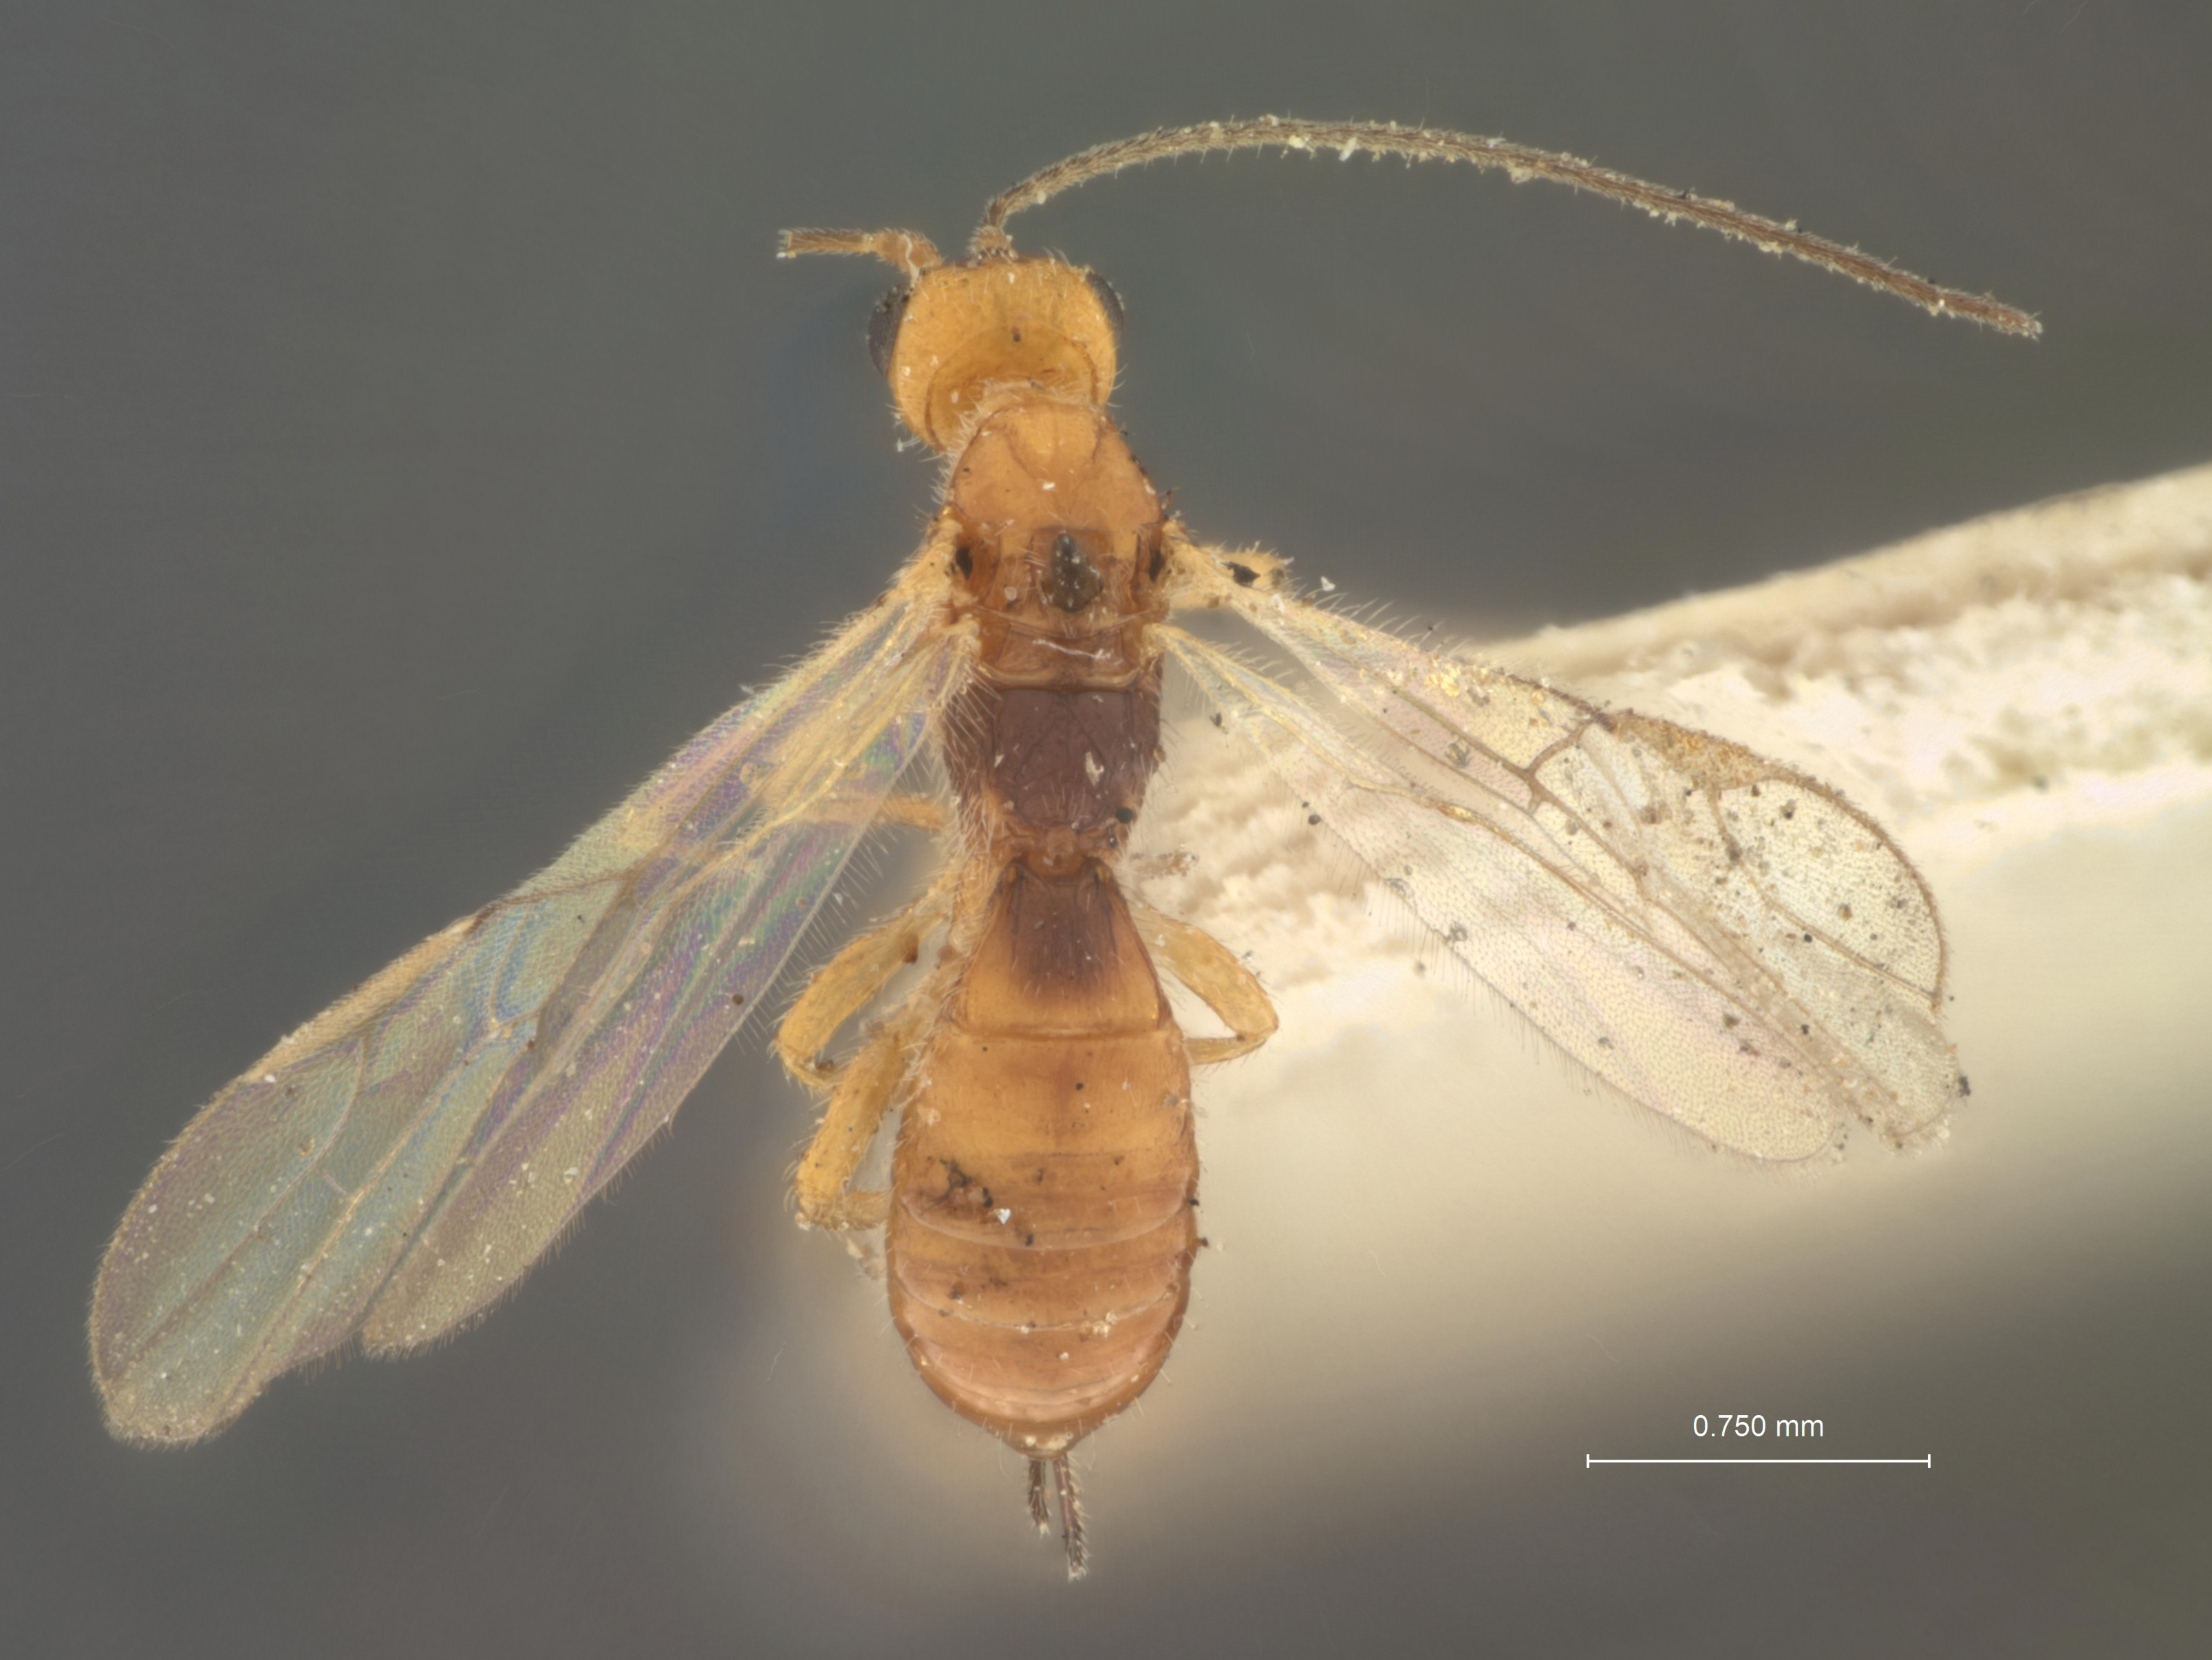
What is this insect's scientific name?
Heterospilus cephi
